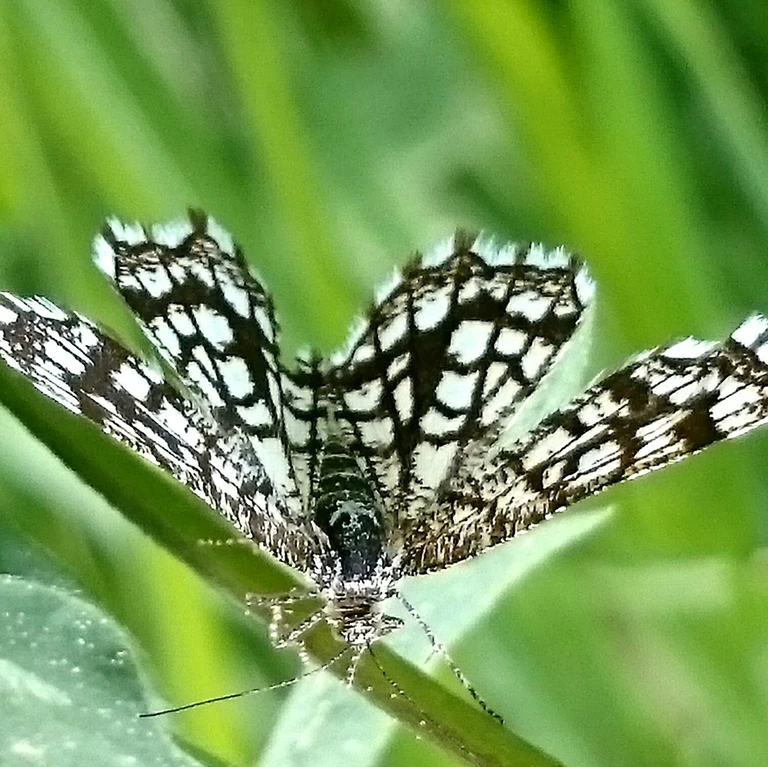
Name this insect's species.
Chiasmia clathrata
